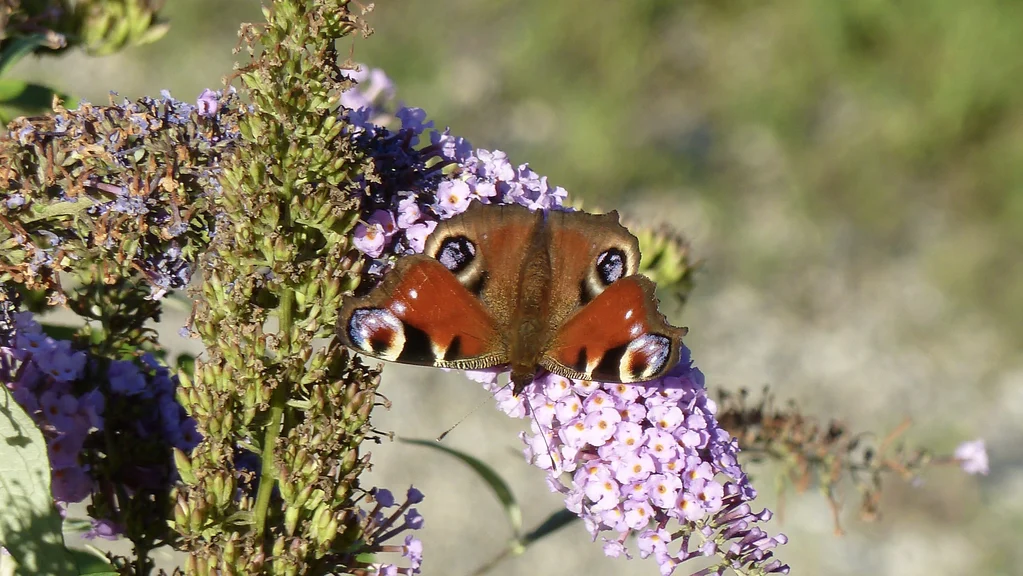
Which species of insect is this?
Aglais io
